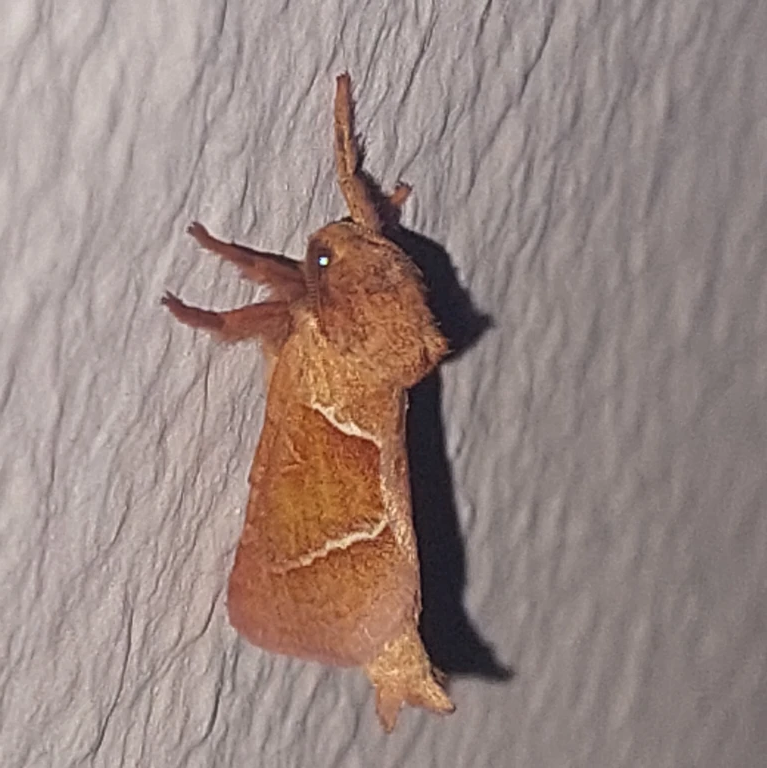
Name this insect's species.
Triodia sylvina
